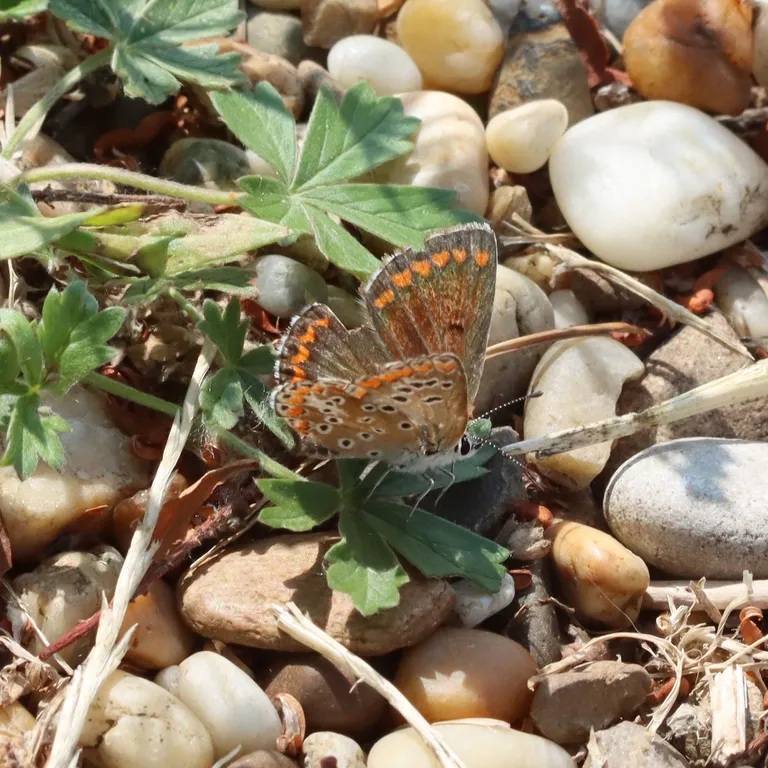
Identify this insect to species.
Aricia agestis/artaxerxes
